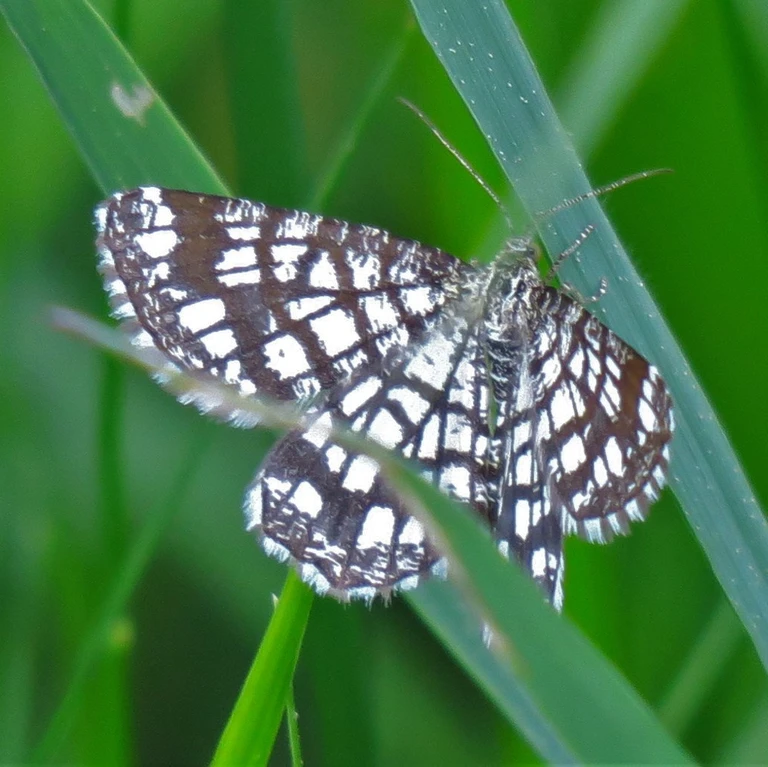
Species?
Chiasmia clathrata
